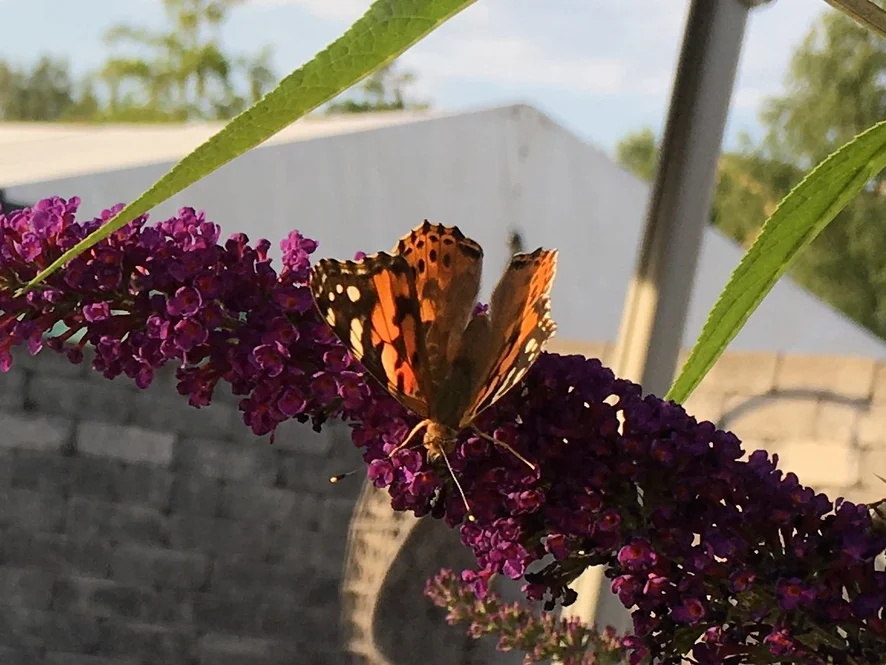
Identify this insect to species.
Vanessa cardui
